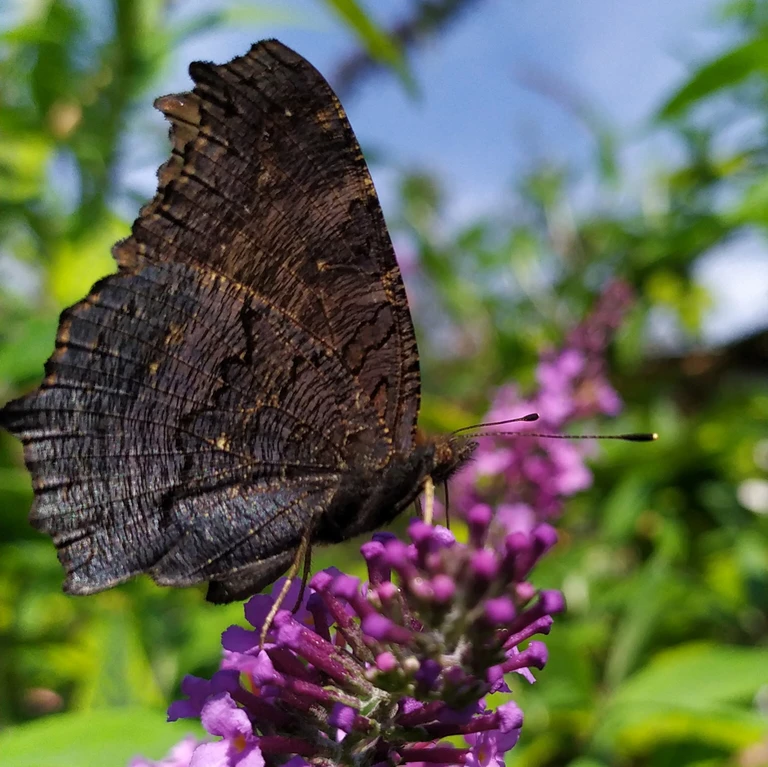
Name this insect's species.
Aglais io
